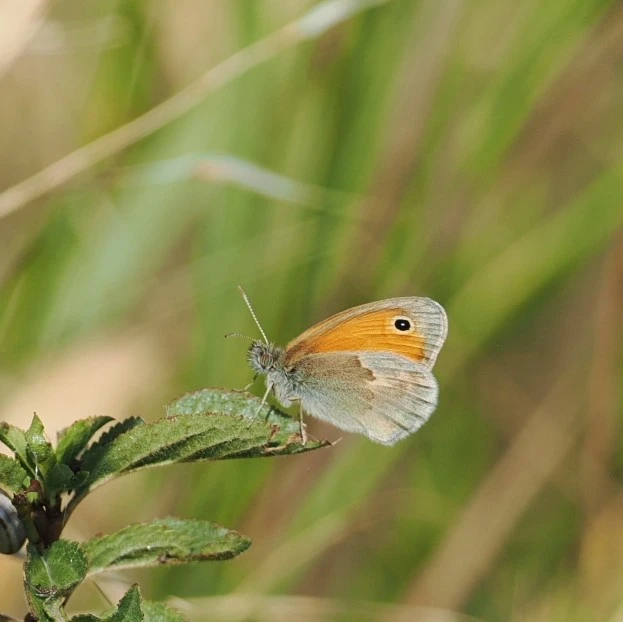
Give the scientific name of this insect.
Coenonympha pamphilus
